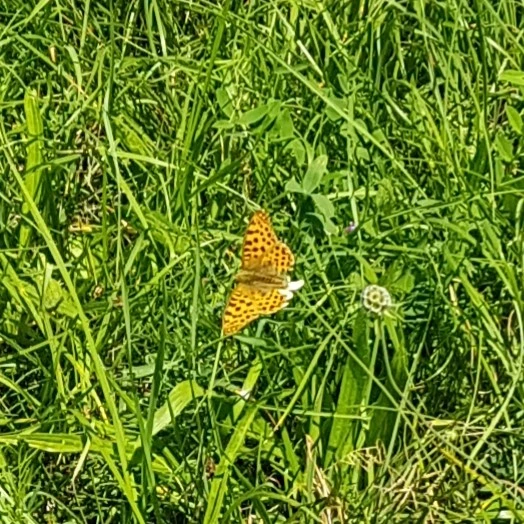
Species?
Issoria lathonia
